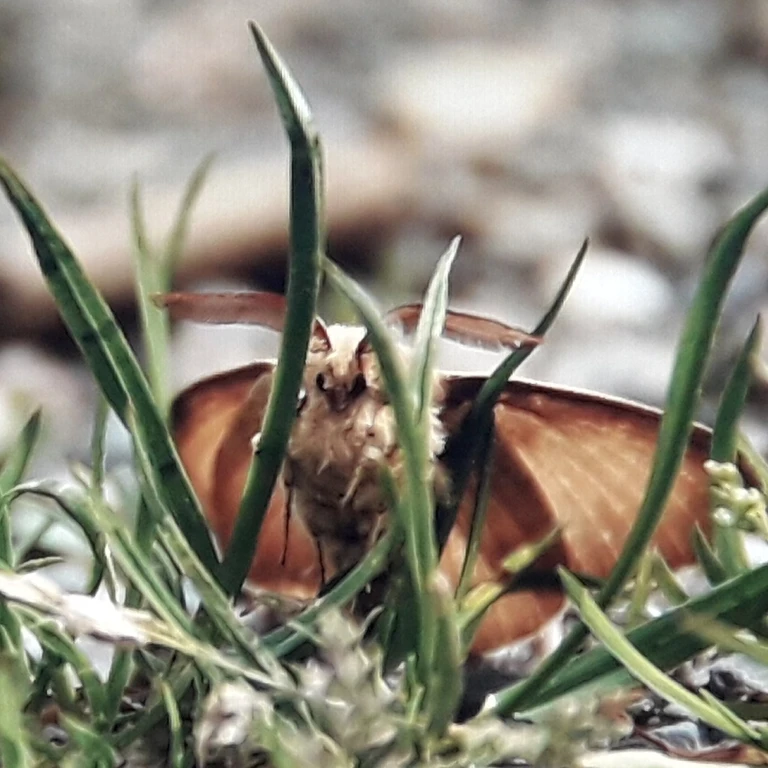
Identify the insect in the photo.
Macrothylacia rubi
